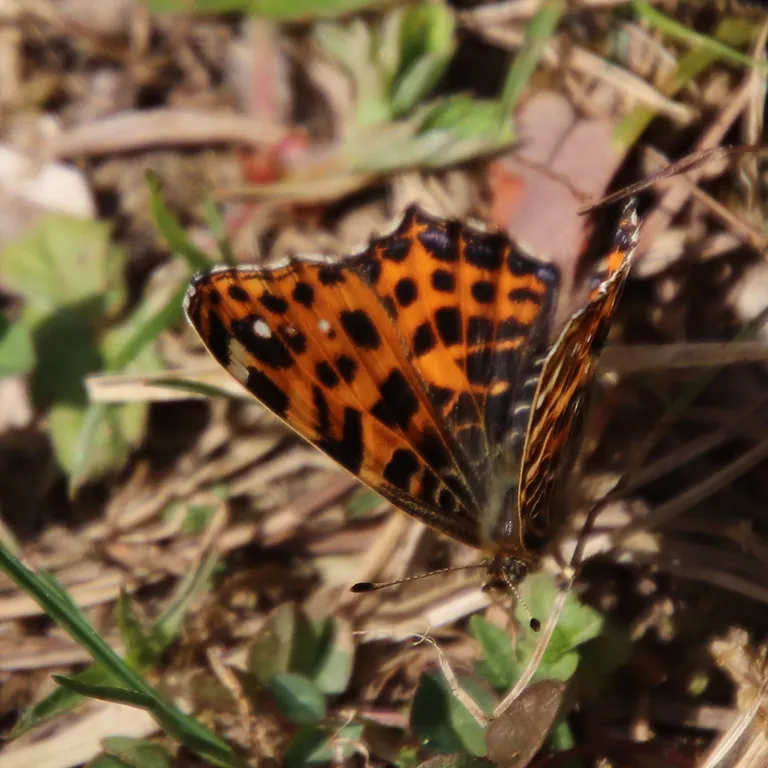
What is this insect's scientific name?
Araschnia levana
